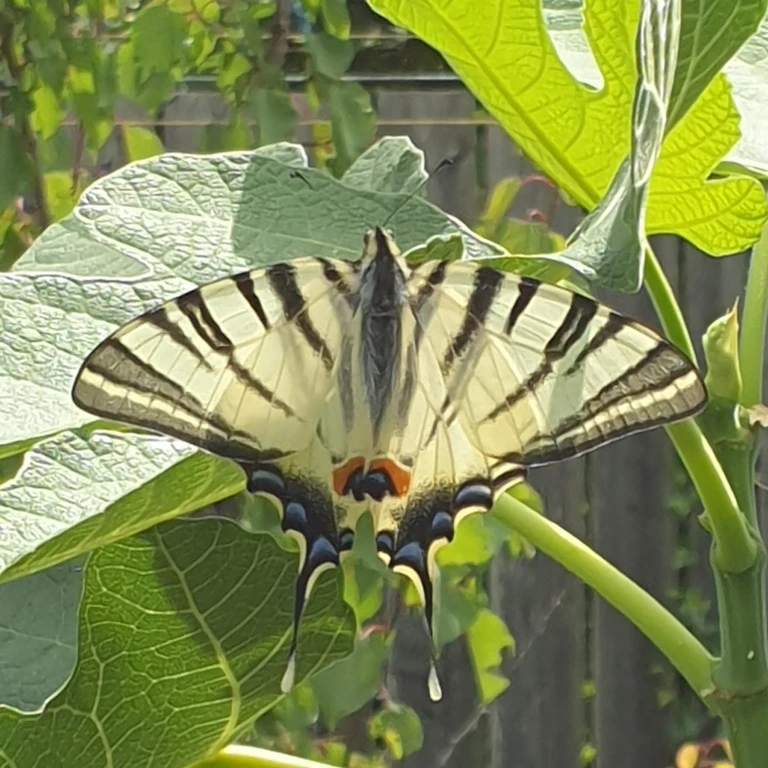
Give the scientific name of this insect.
Iphiclides podalirius
